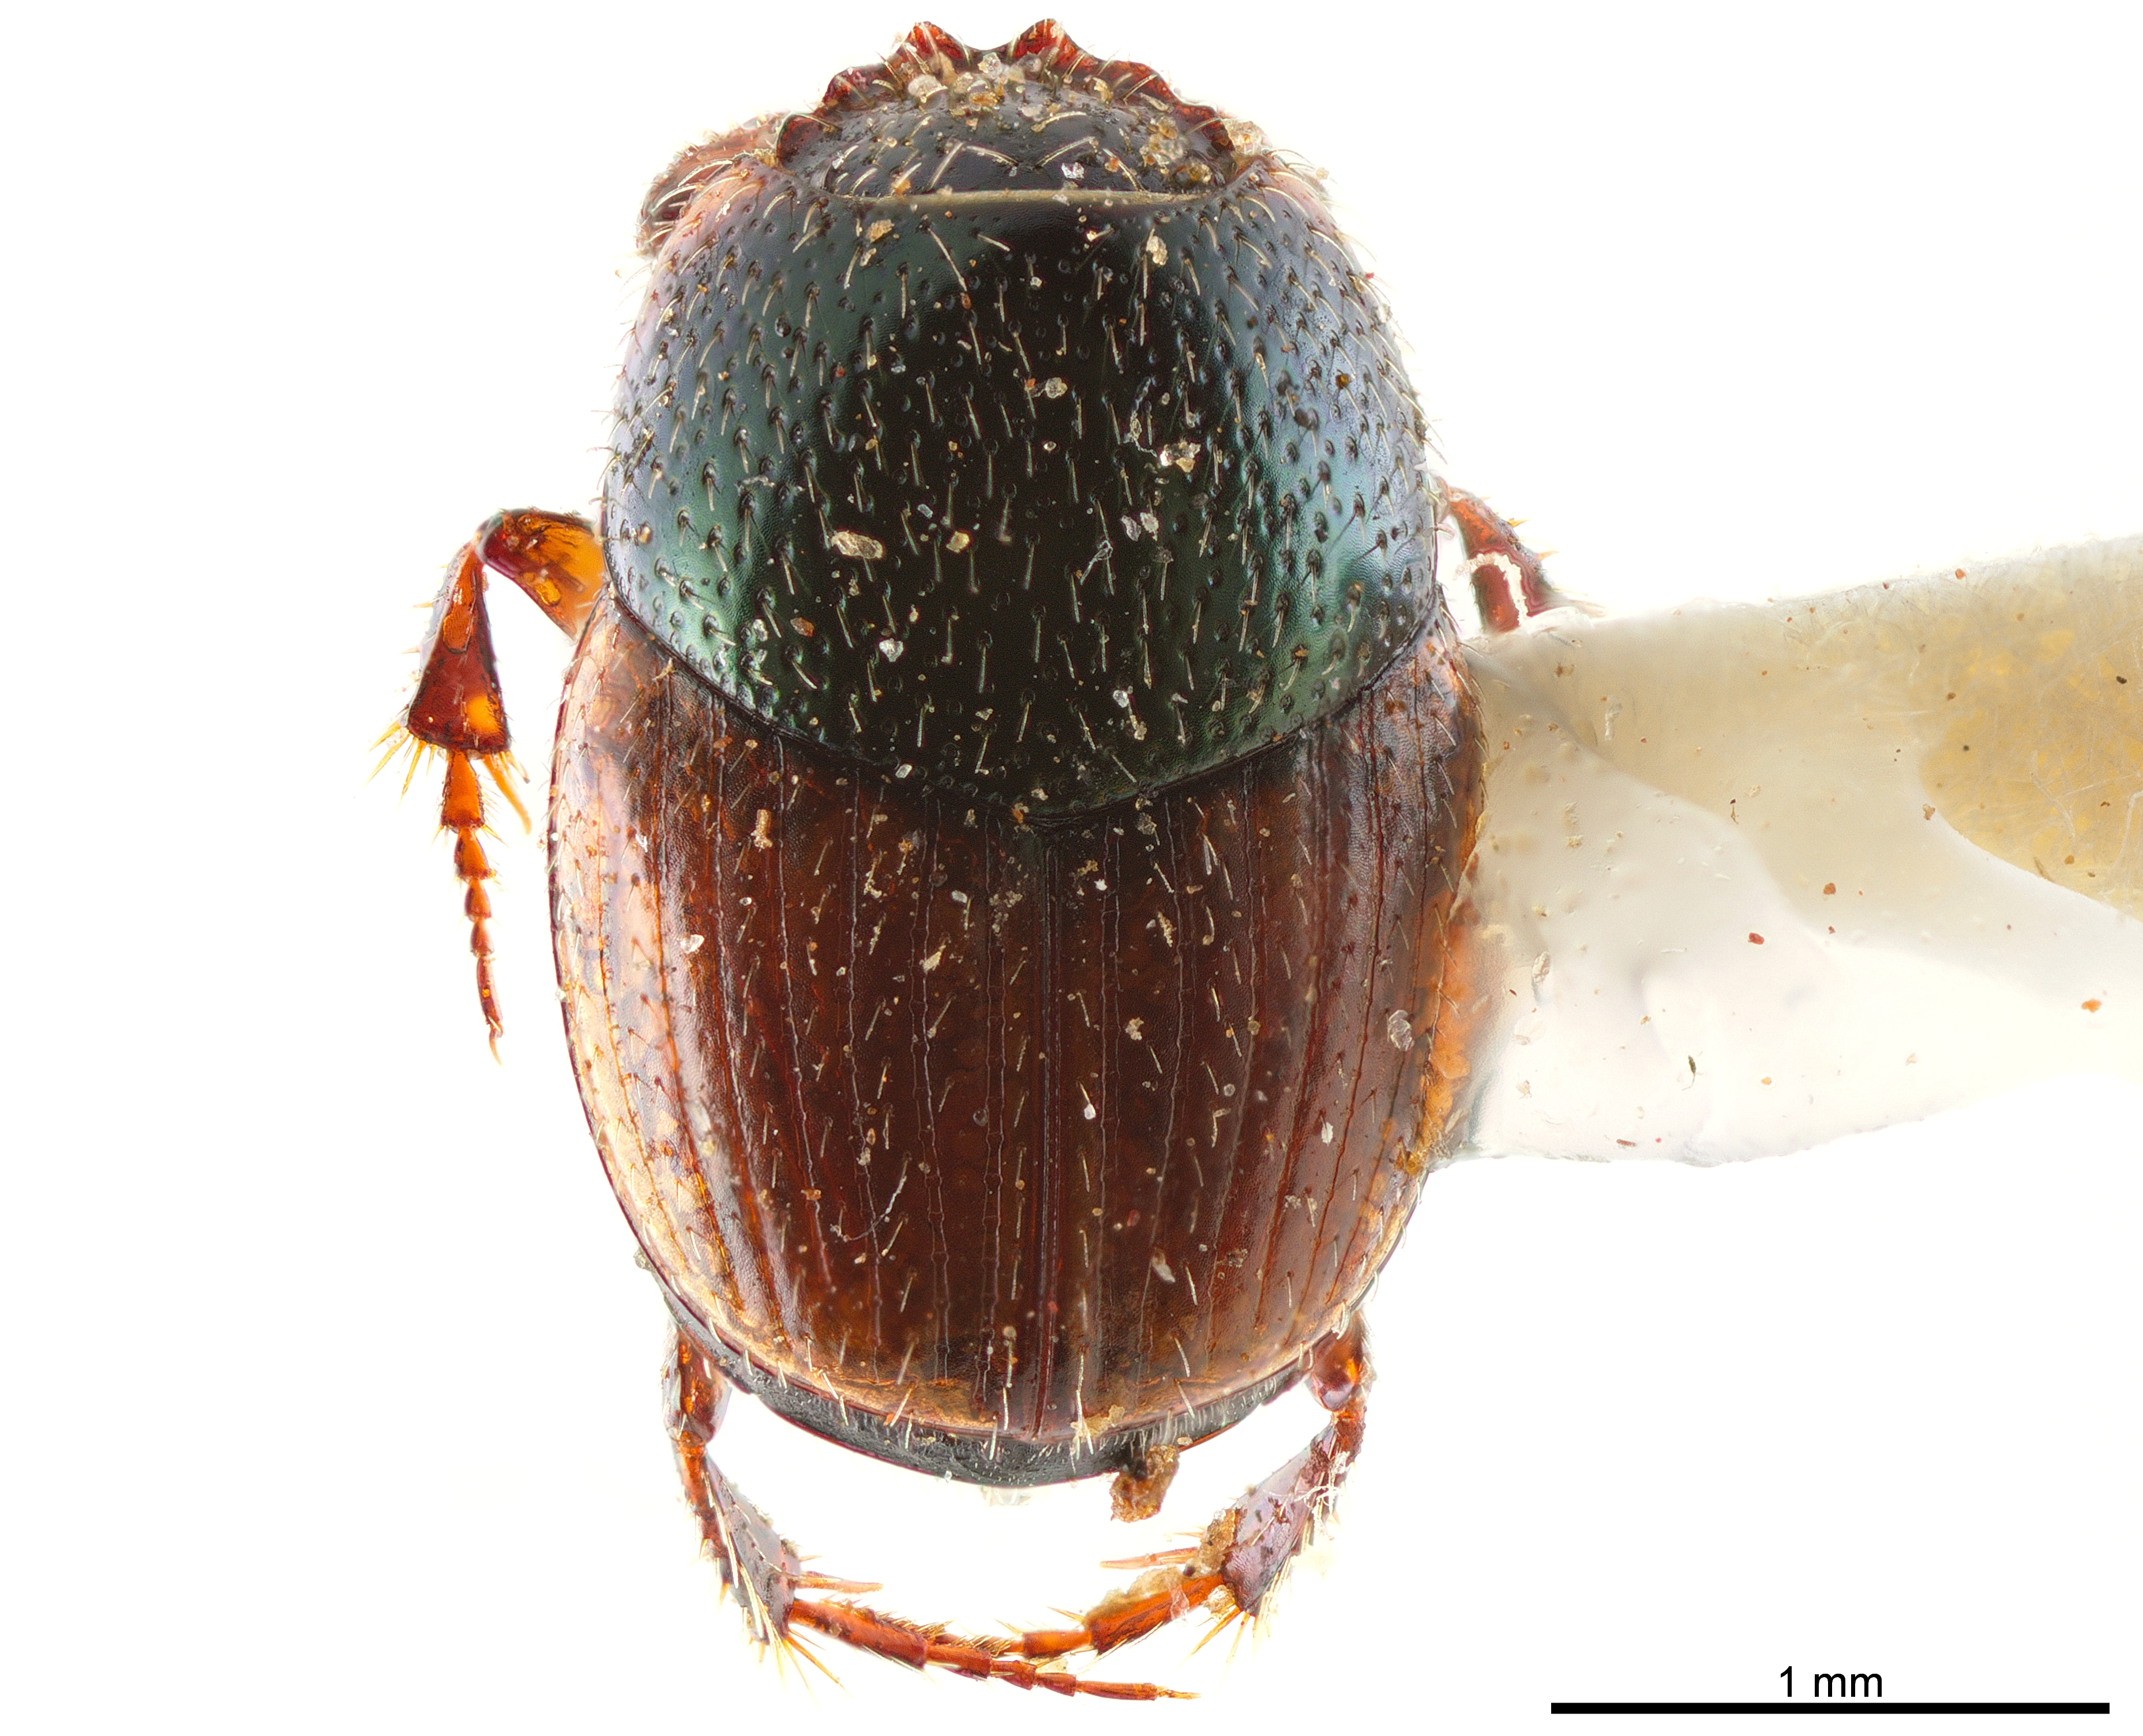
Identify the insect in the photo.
Caccobius semiluteus
